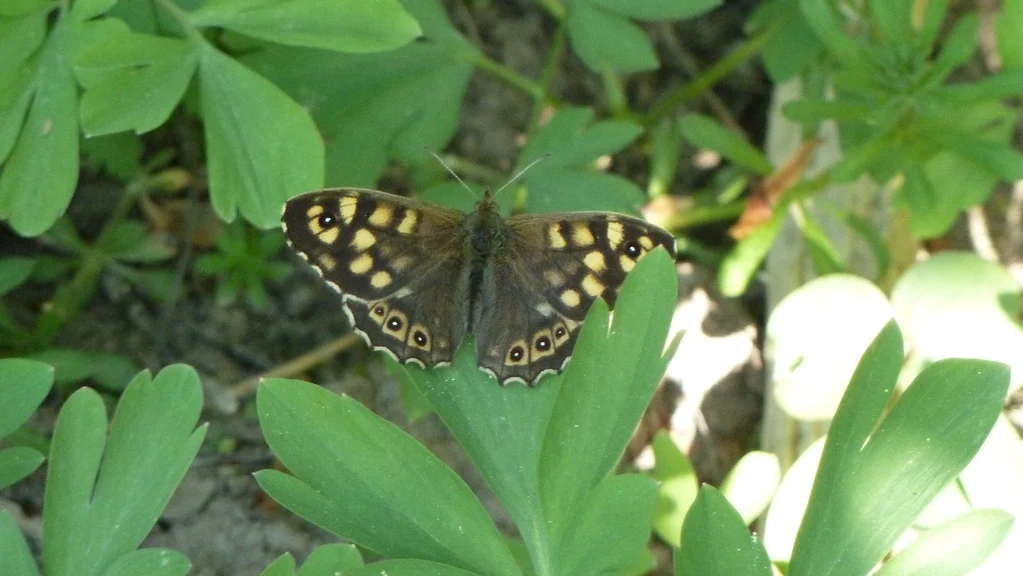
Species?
Pararge aegeria
